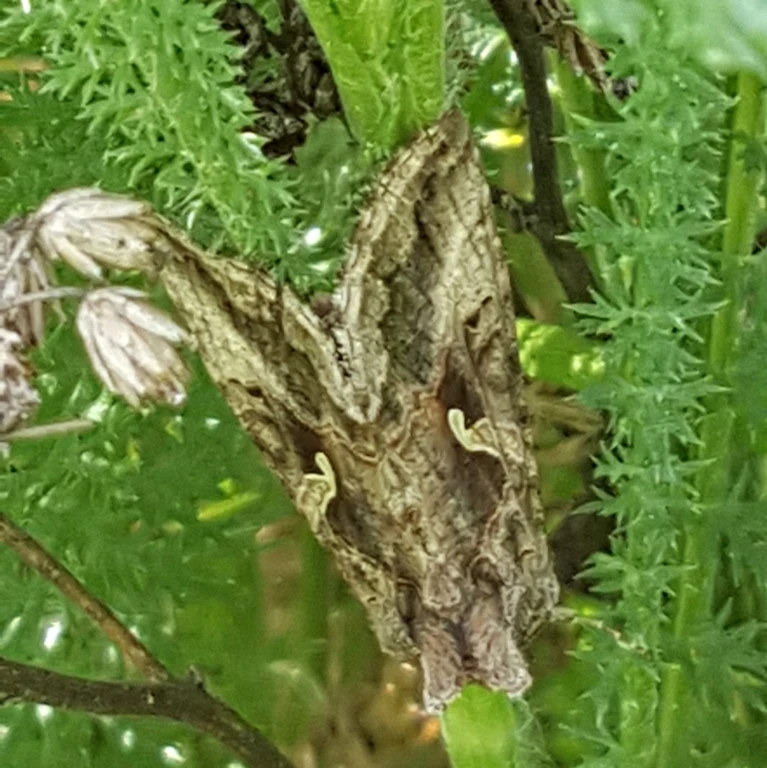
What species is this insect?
Autographa gamma
